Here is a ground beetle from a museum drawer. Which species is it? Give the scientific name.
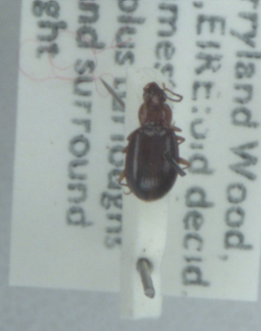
Bembidion dentellum
